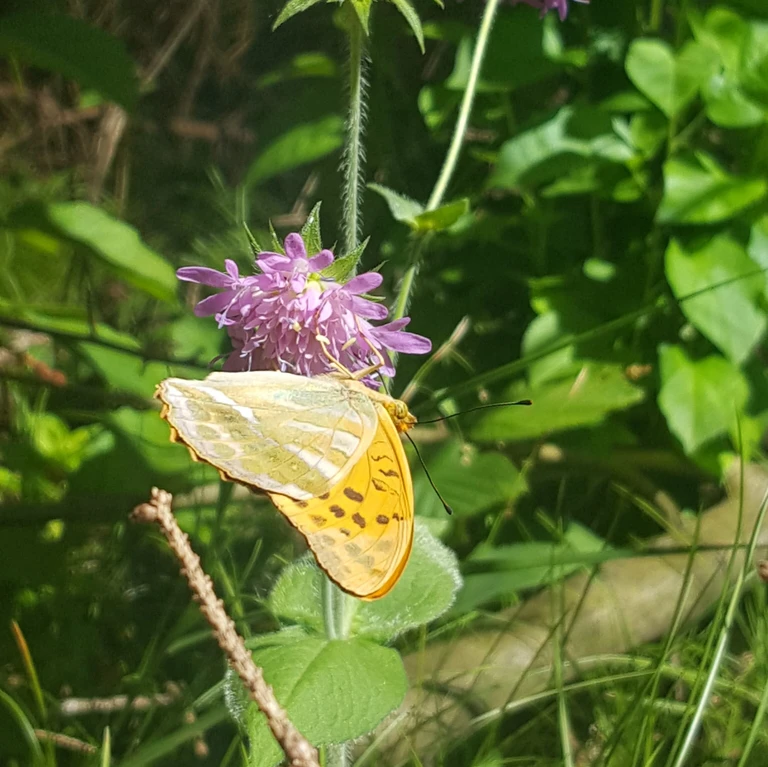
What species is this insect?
Argynnis paphia
